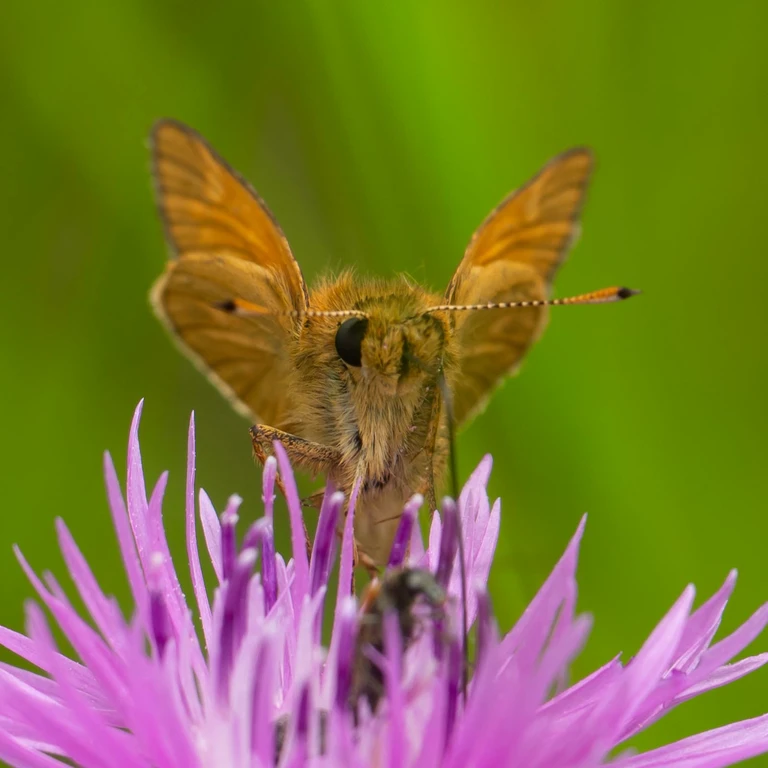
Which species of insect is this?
Ochlodes sylvanus (also Ochlodes venata)
